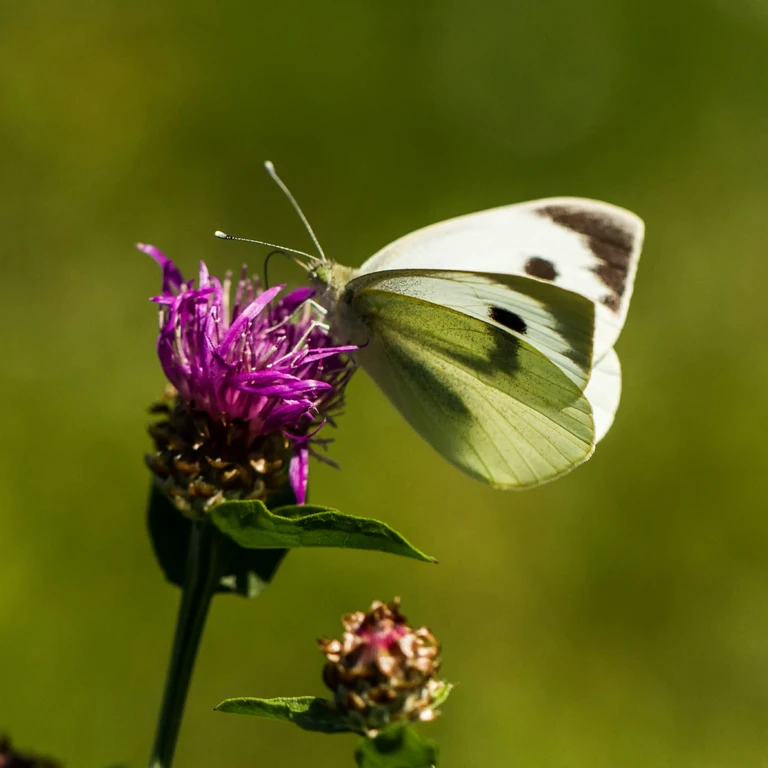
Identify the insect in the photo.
Pieris brassicae
